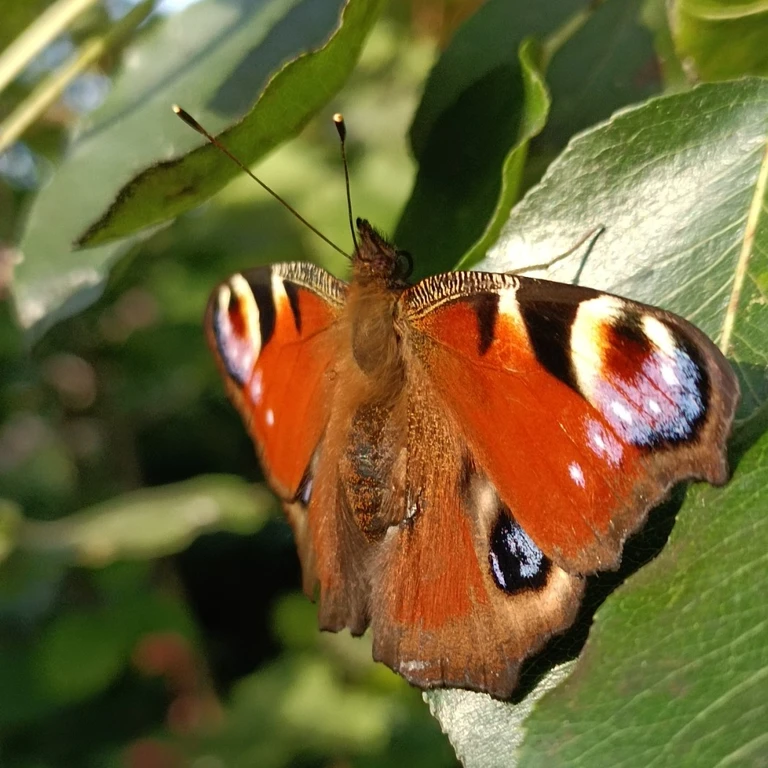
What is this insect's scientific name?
Aglais io
